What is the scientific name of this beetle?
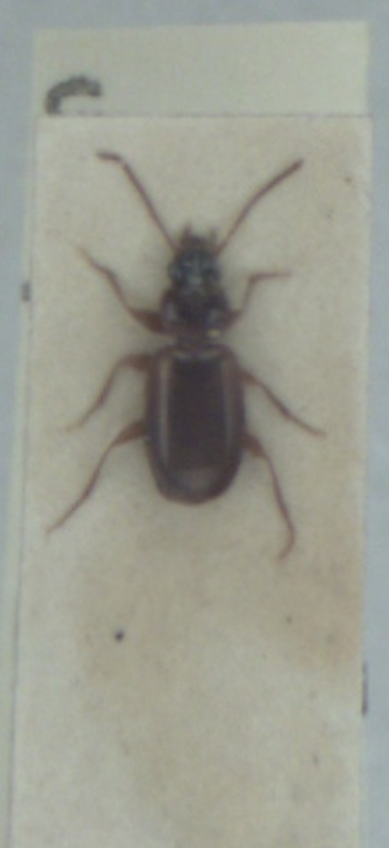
Trechus quadristriatus
